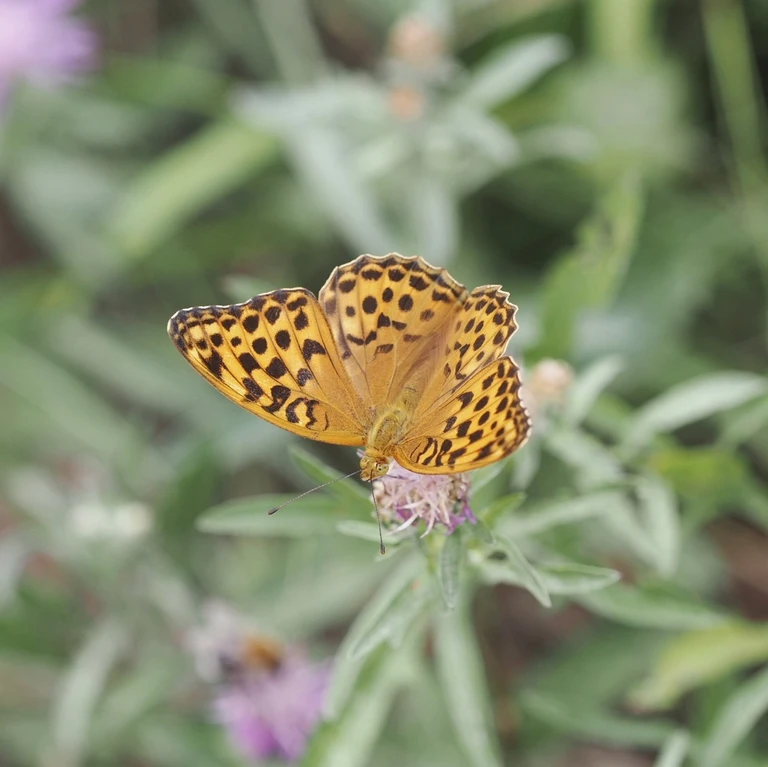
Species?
Argynnis paphia
